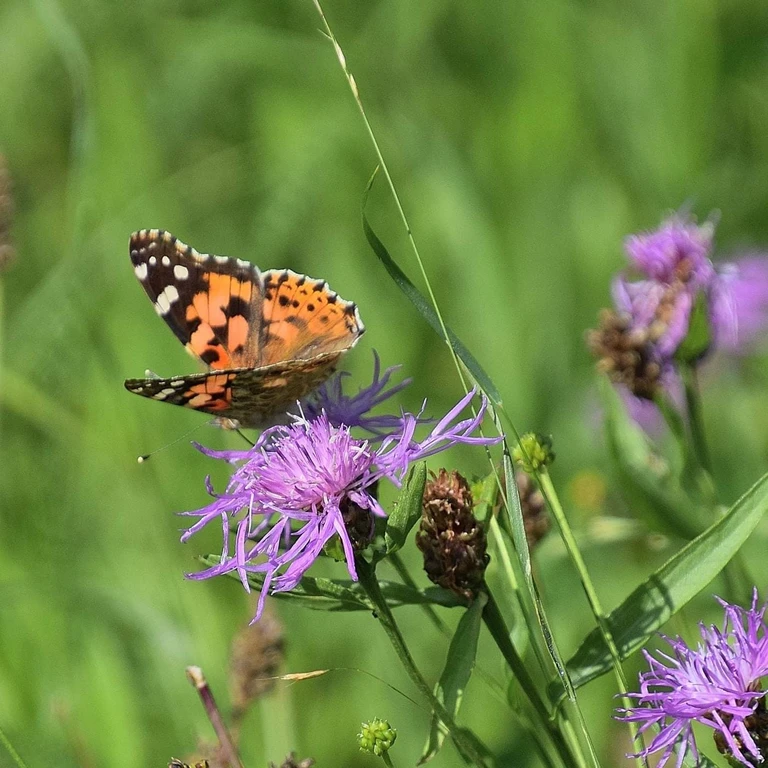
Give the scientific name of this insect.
Vanessa cardui
